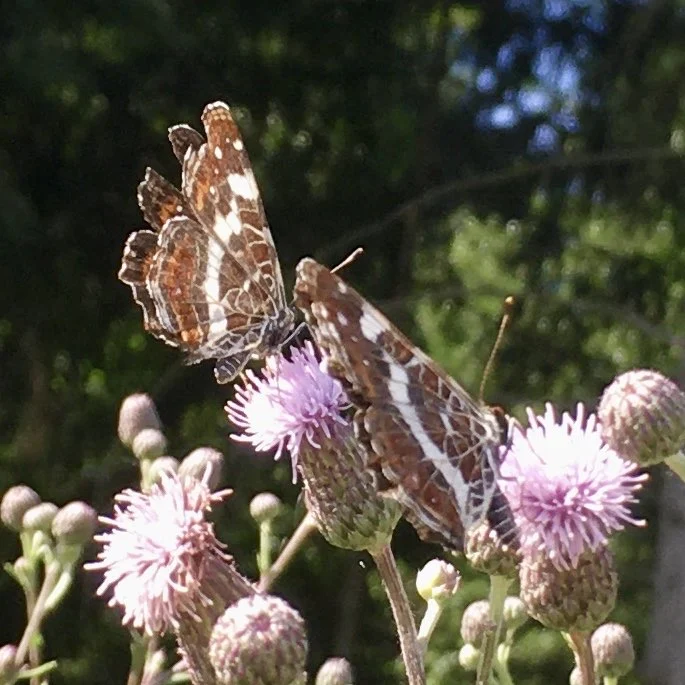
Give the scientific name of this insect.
Araschnia levana
